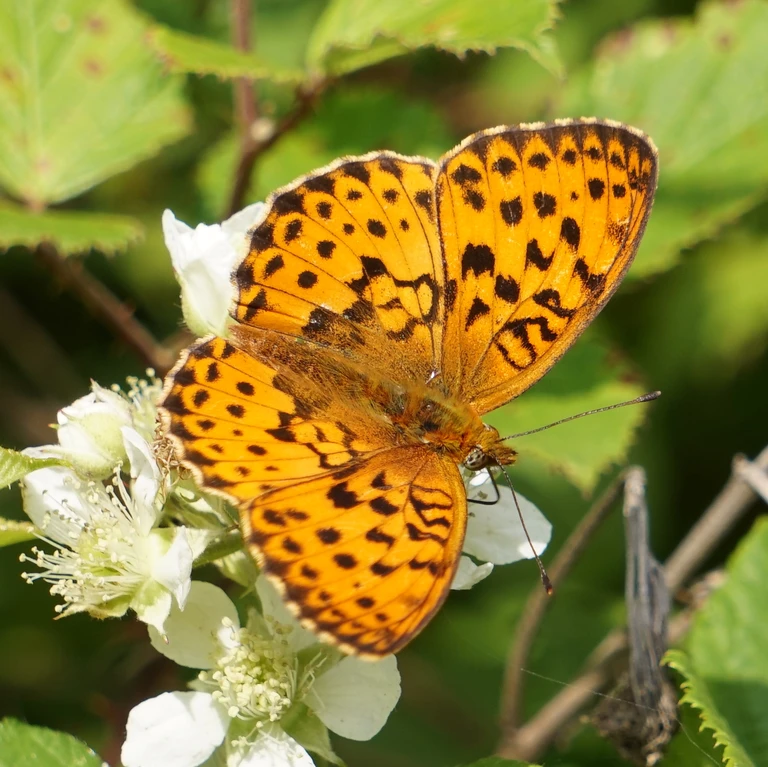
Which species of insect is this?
Brenthis daphne
